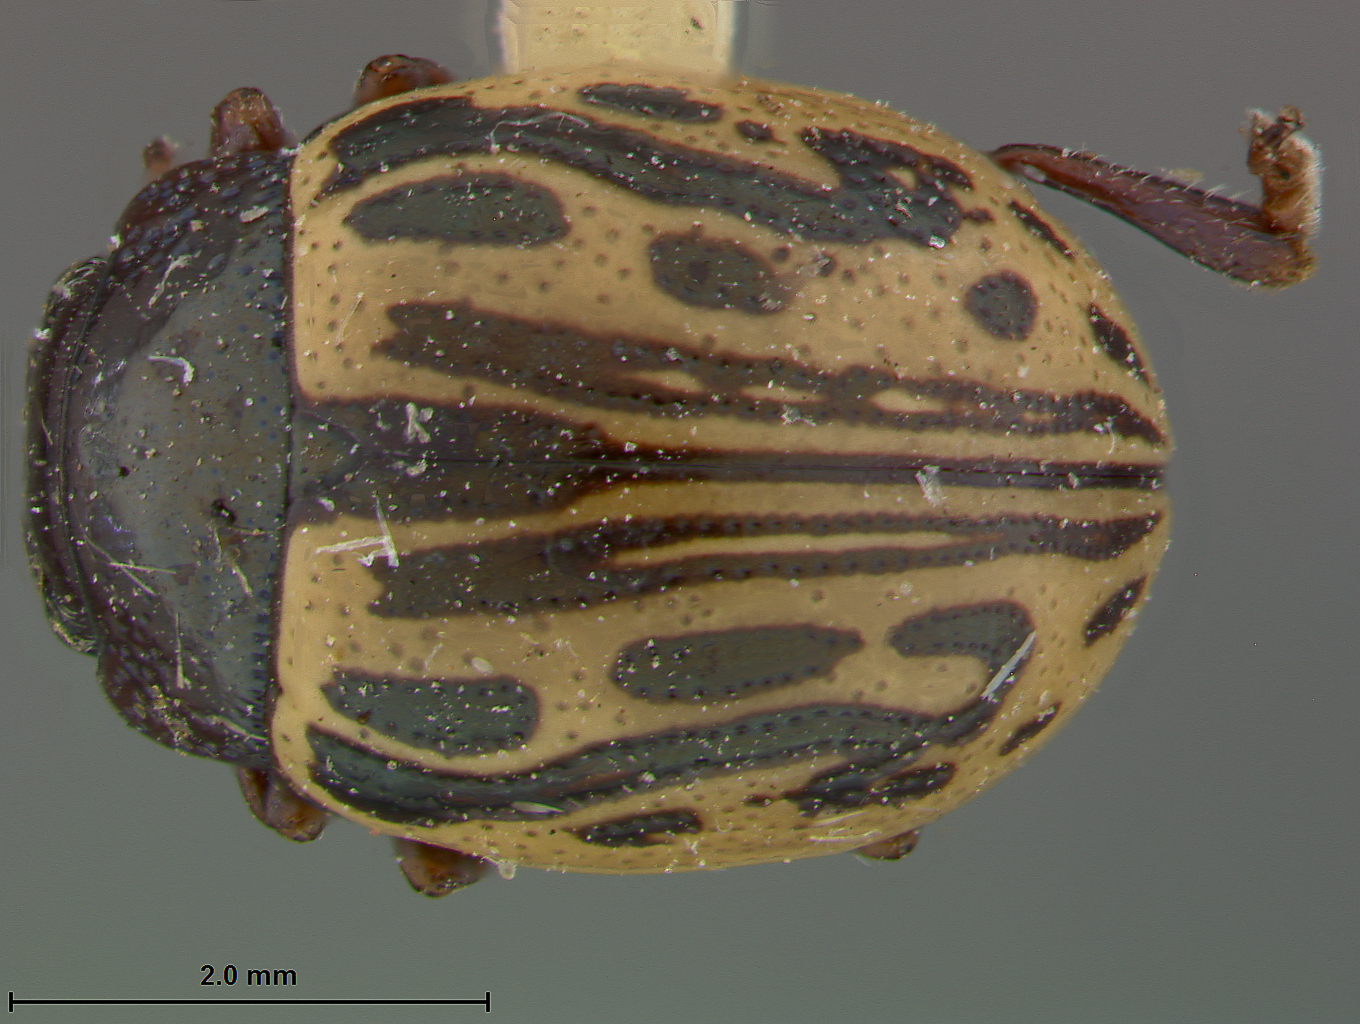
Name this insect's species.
Zygogramma heterothecae
